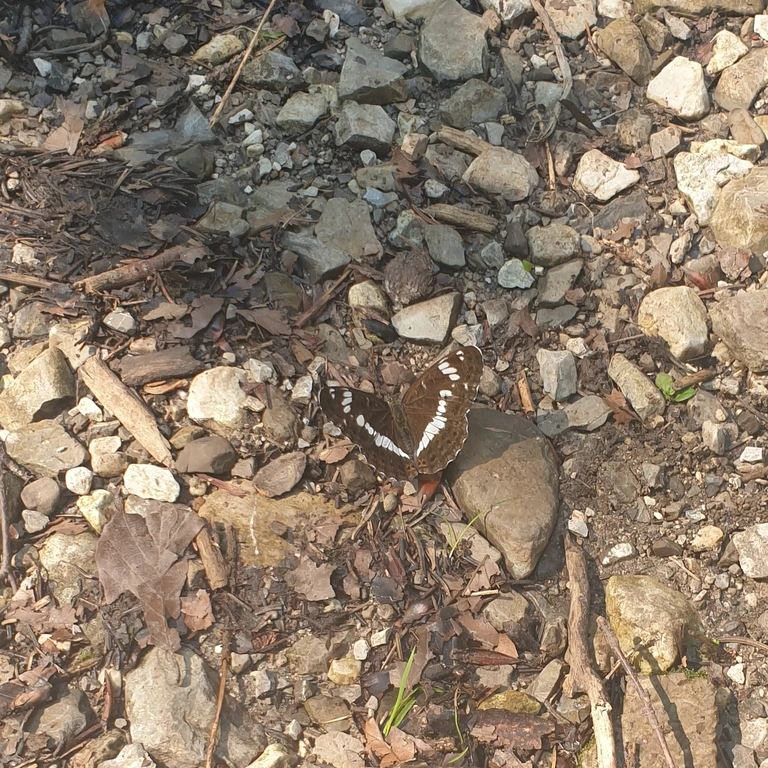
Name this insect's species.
Limenitis camilla (also Ladoga camilla)
